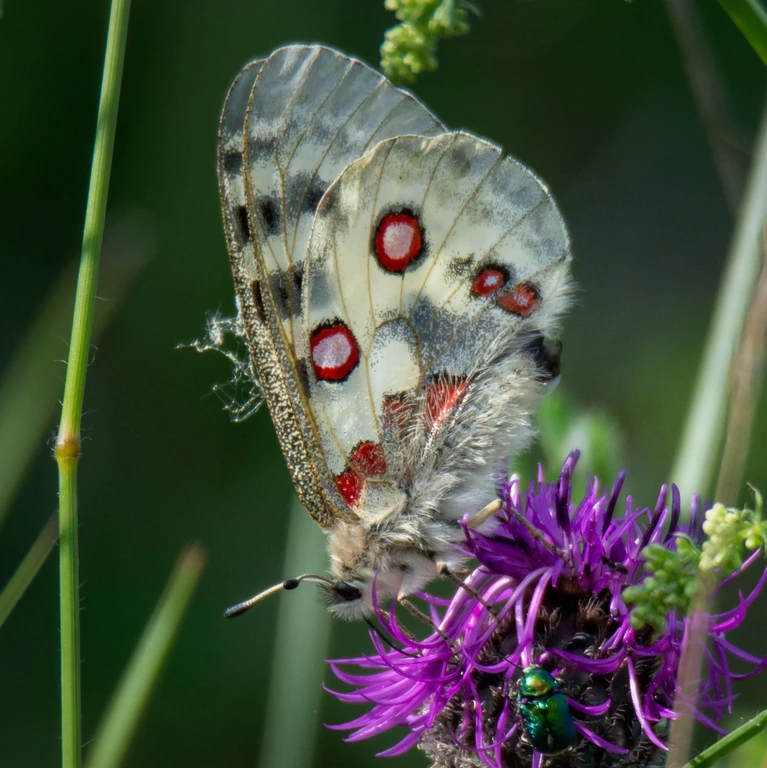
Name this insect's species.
Parnassius apollo
